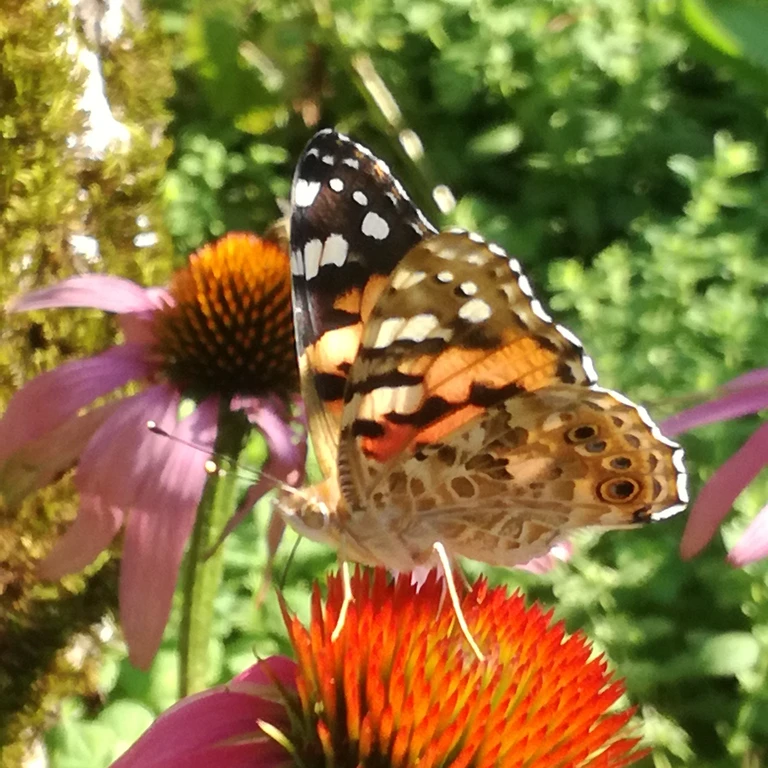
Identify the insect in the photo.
Vanessa cardui
